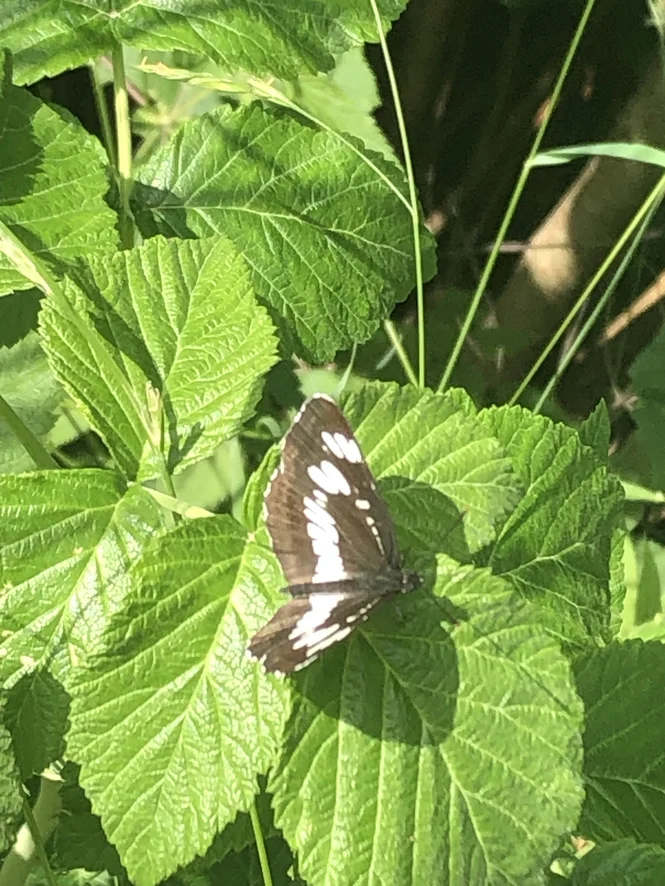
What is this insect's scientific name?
Neptis rivularis
